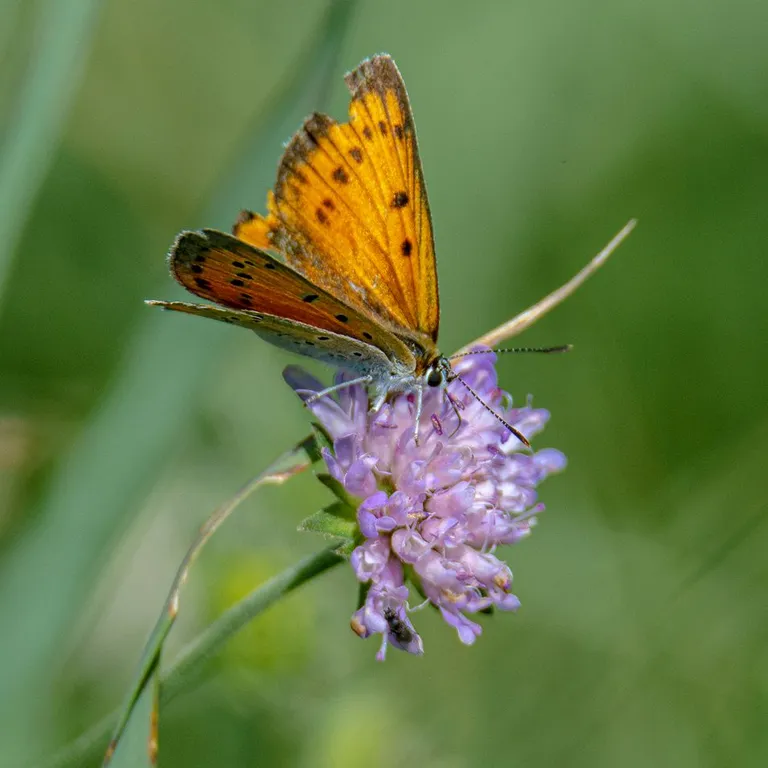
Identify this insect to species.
Lycaena dispar
